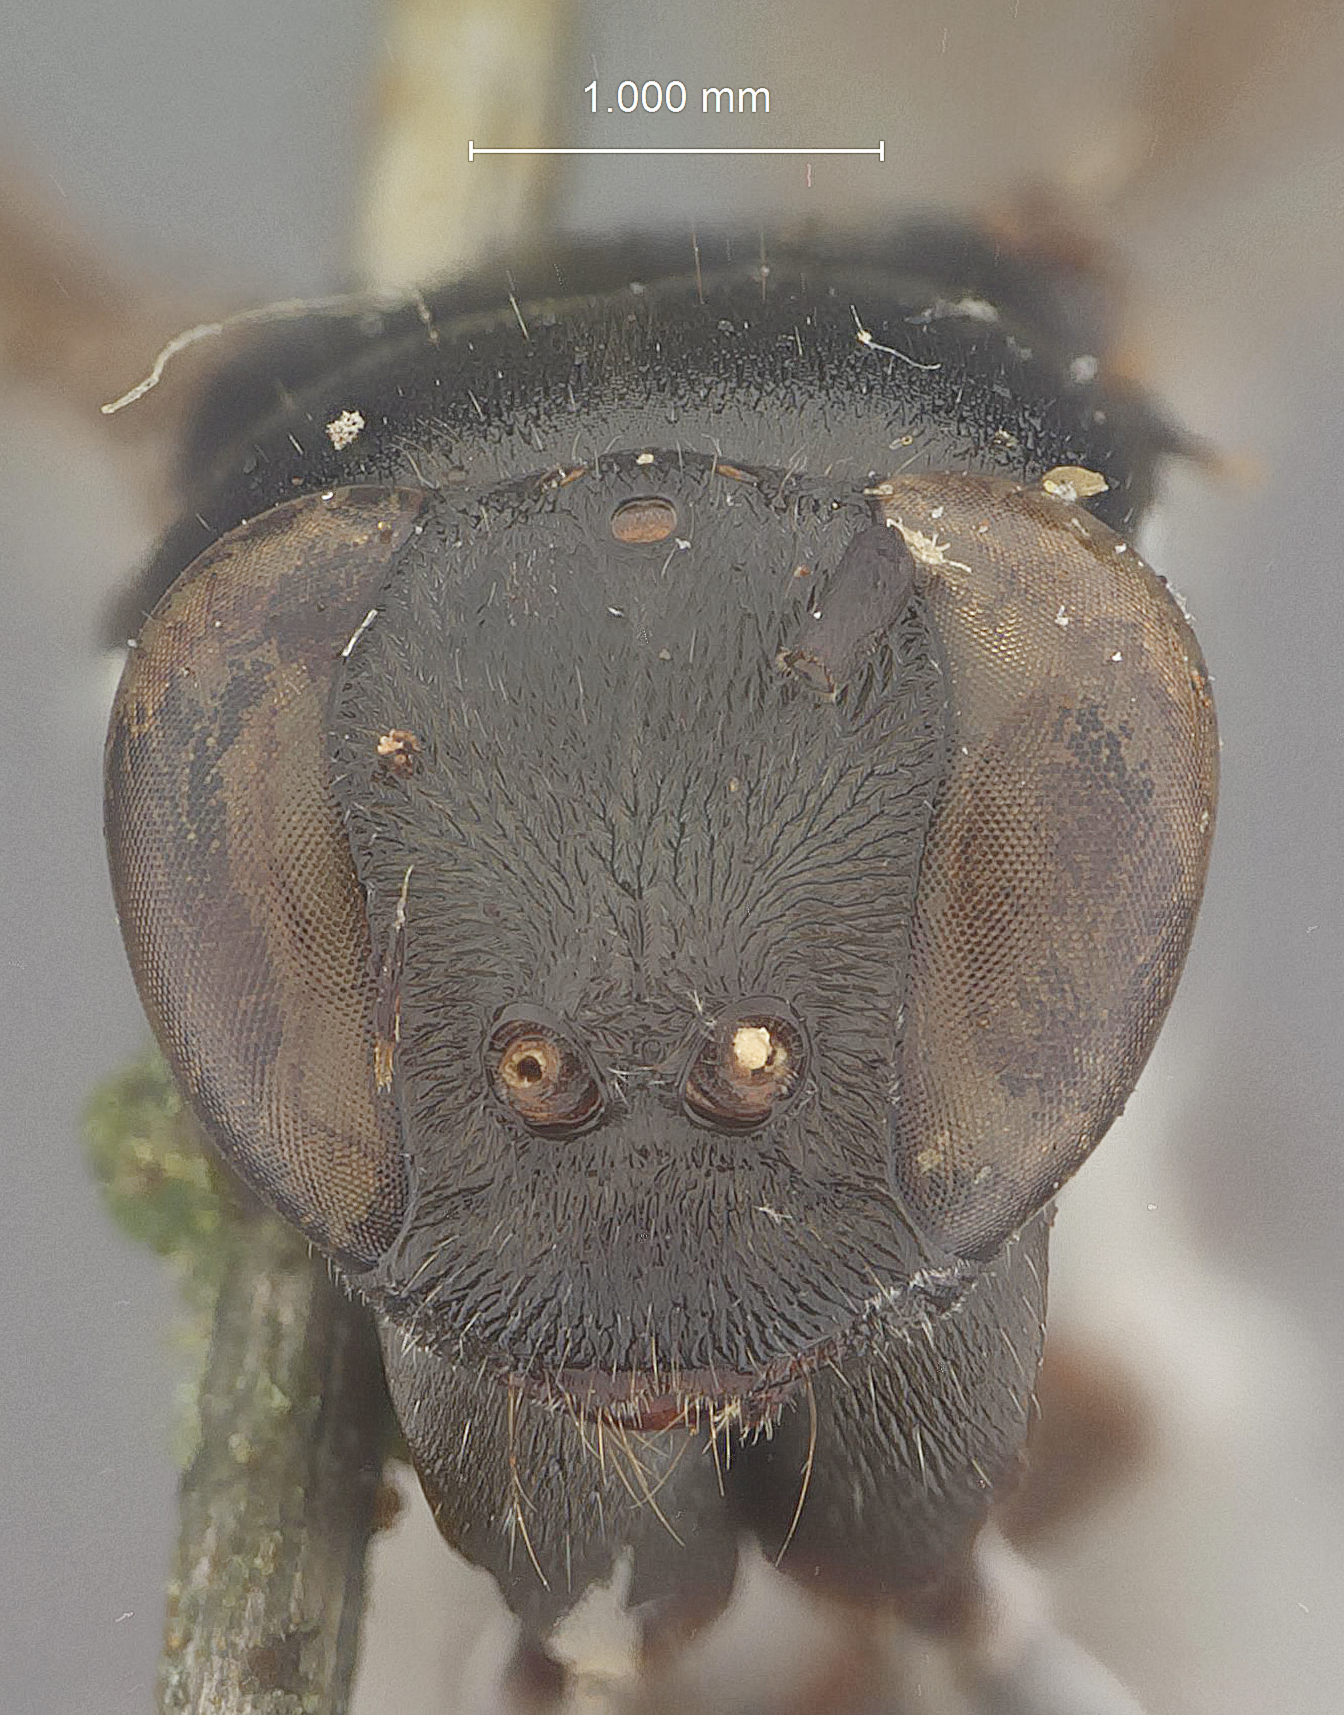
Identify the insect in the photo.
Ferreola bakeri
